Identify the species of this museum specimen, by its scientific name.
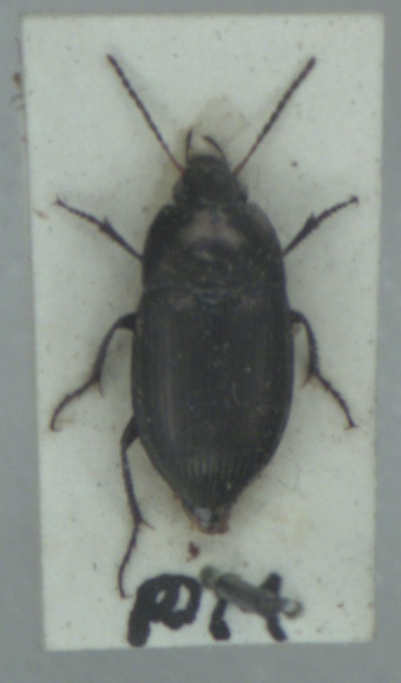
Amara ovata
